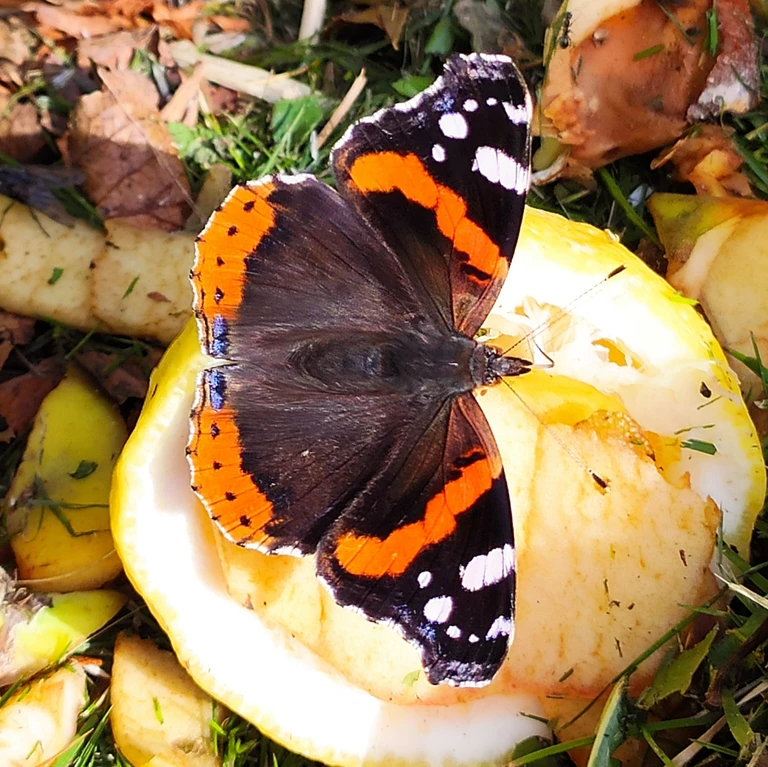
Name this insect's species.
Vanessa atalanta
